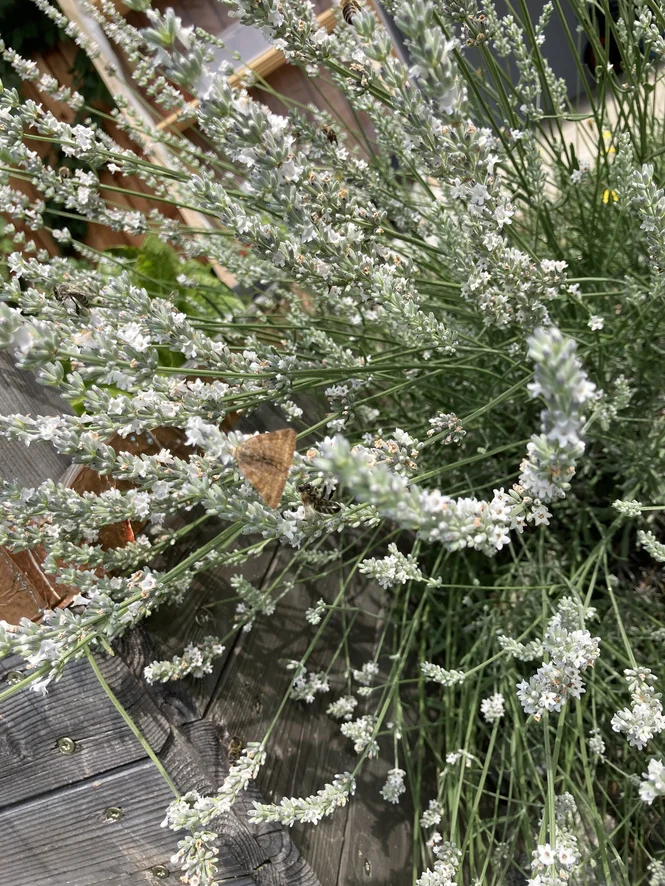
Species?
Euclidia glyphica
